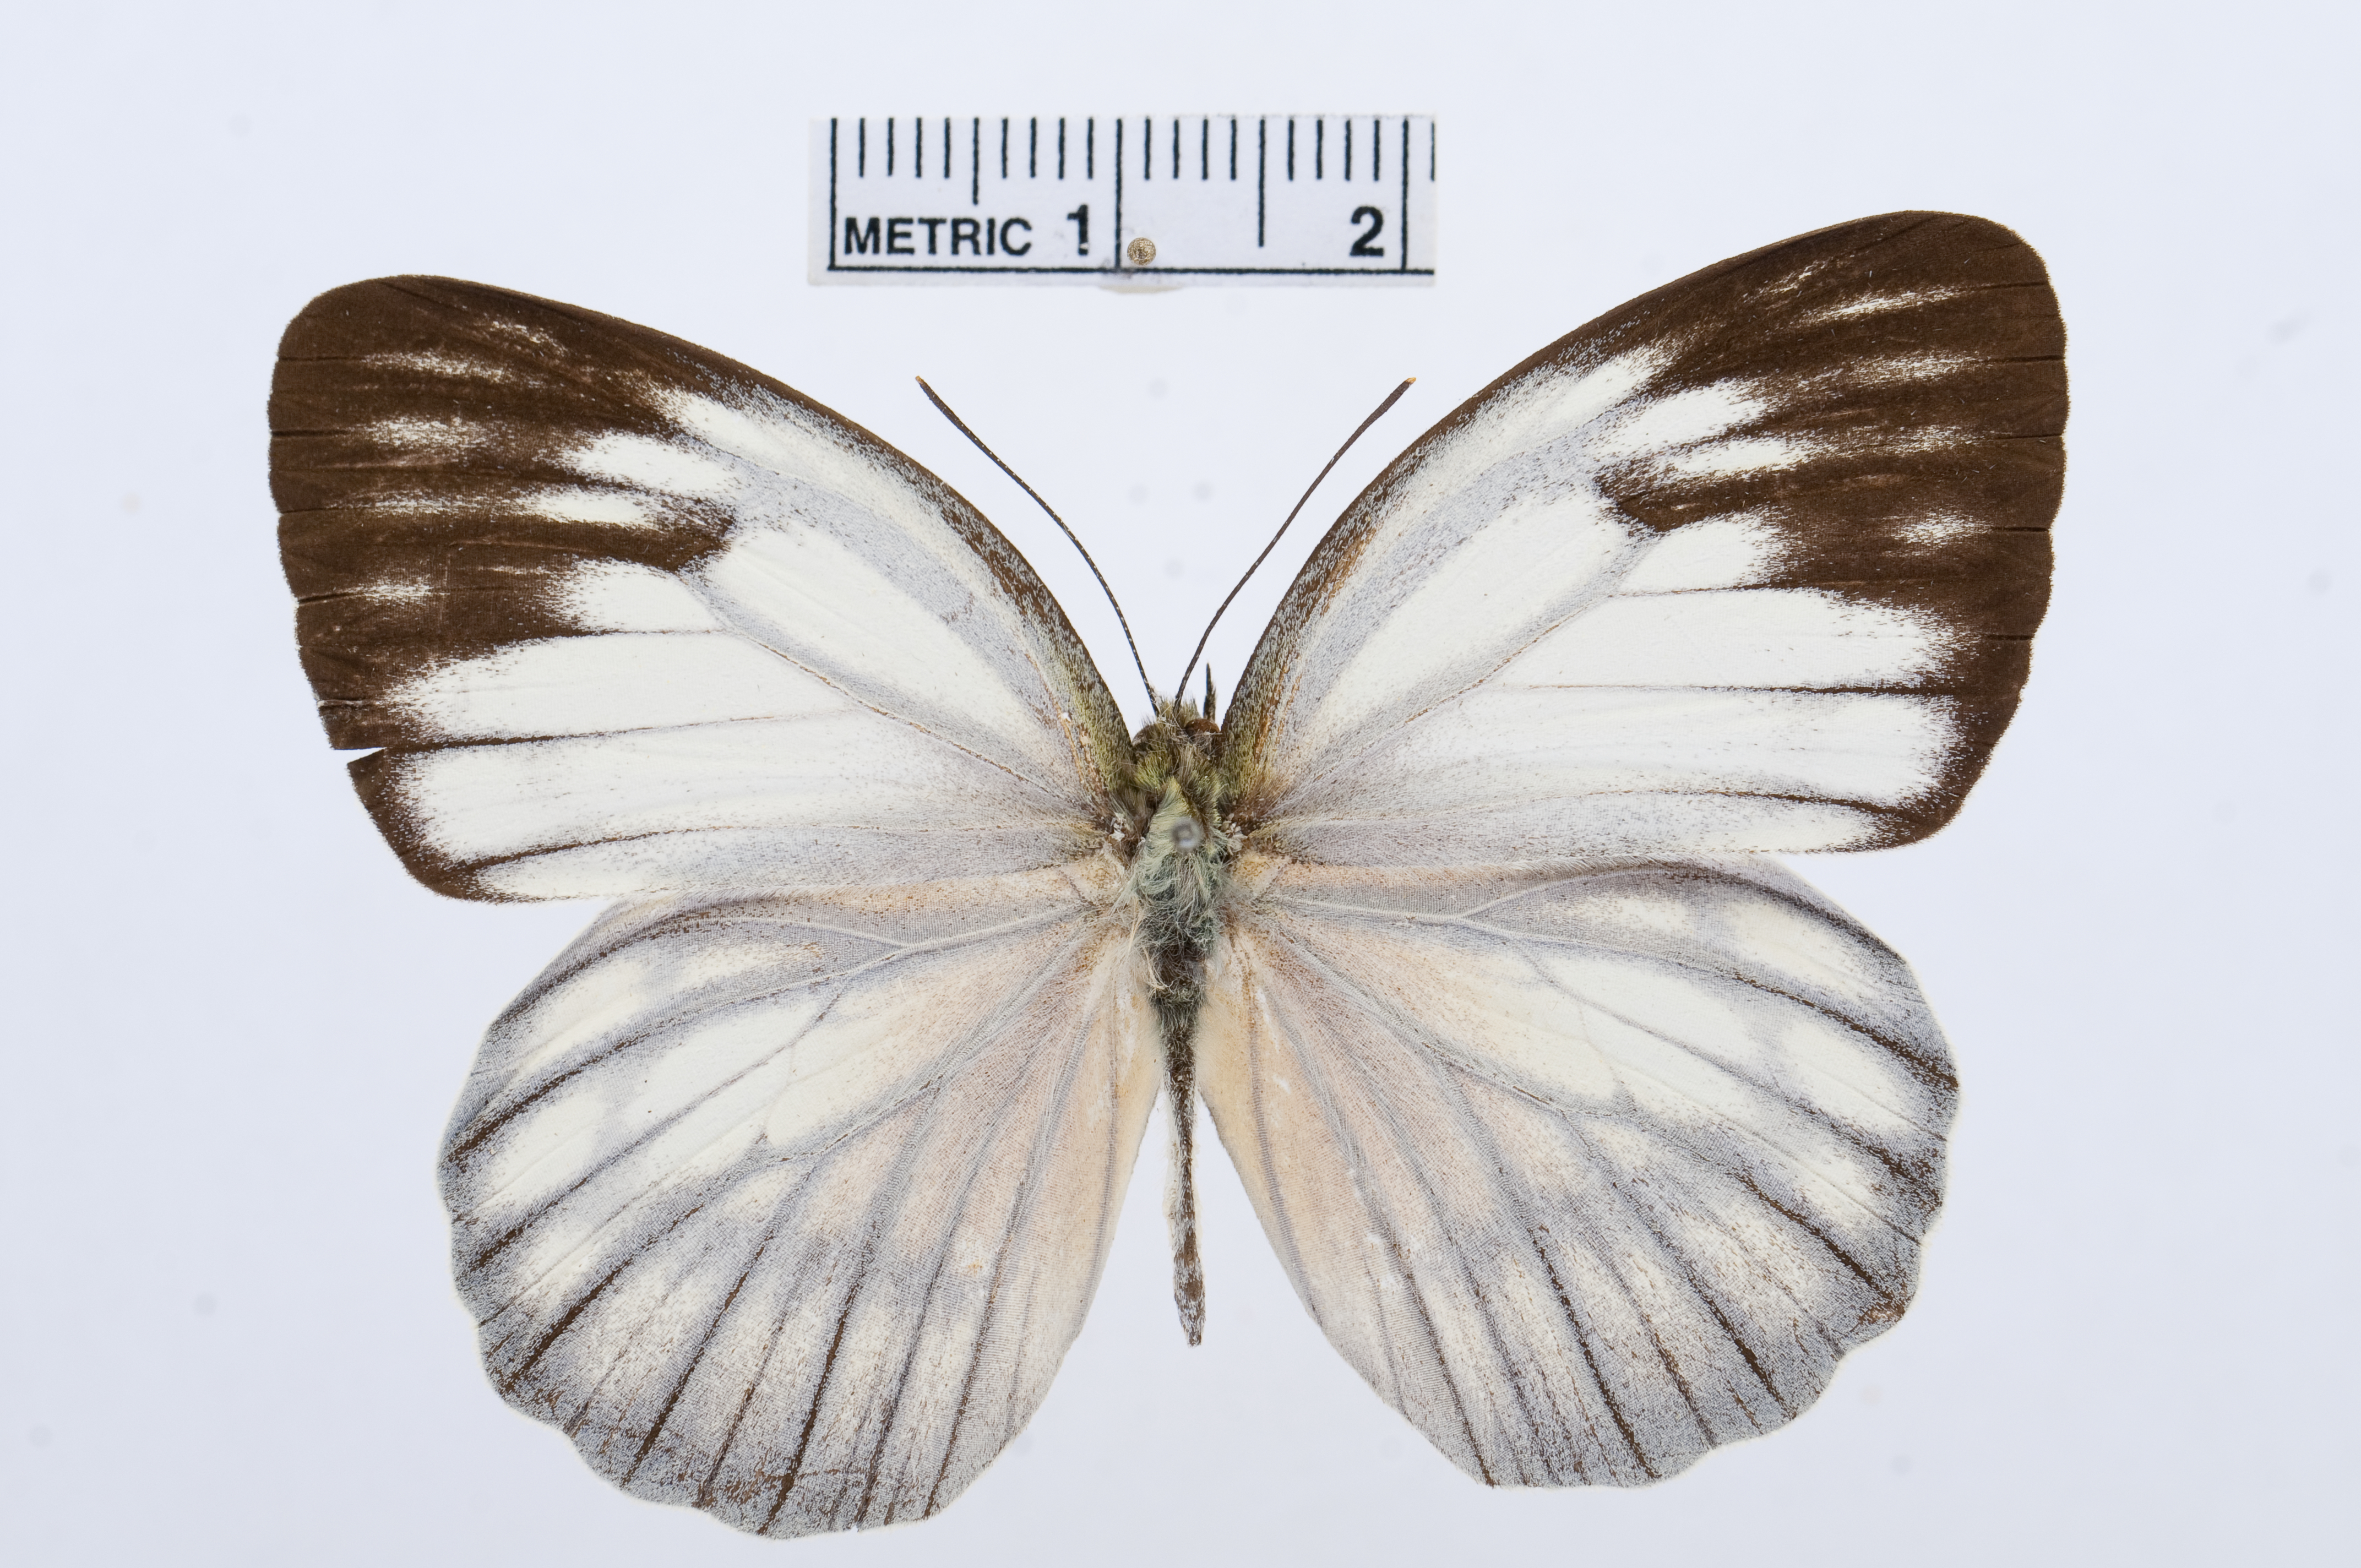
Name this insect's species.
Cepora eperia
